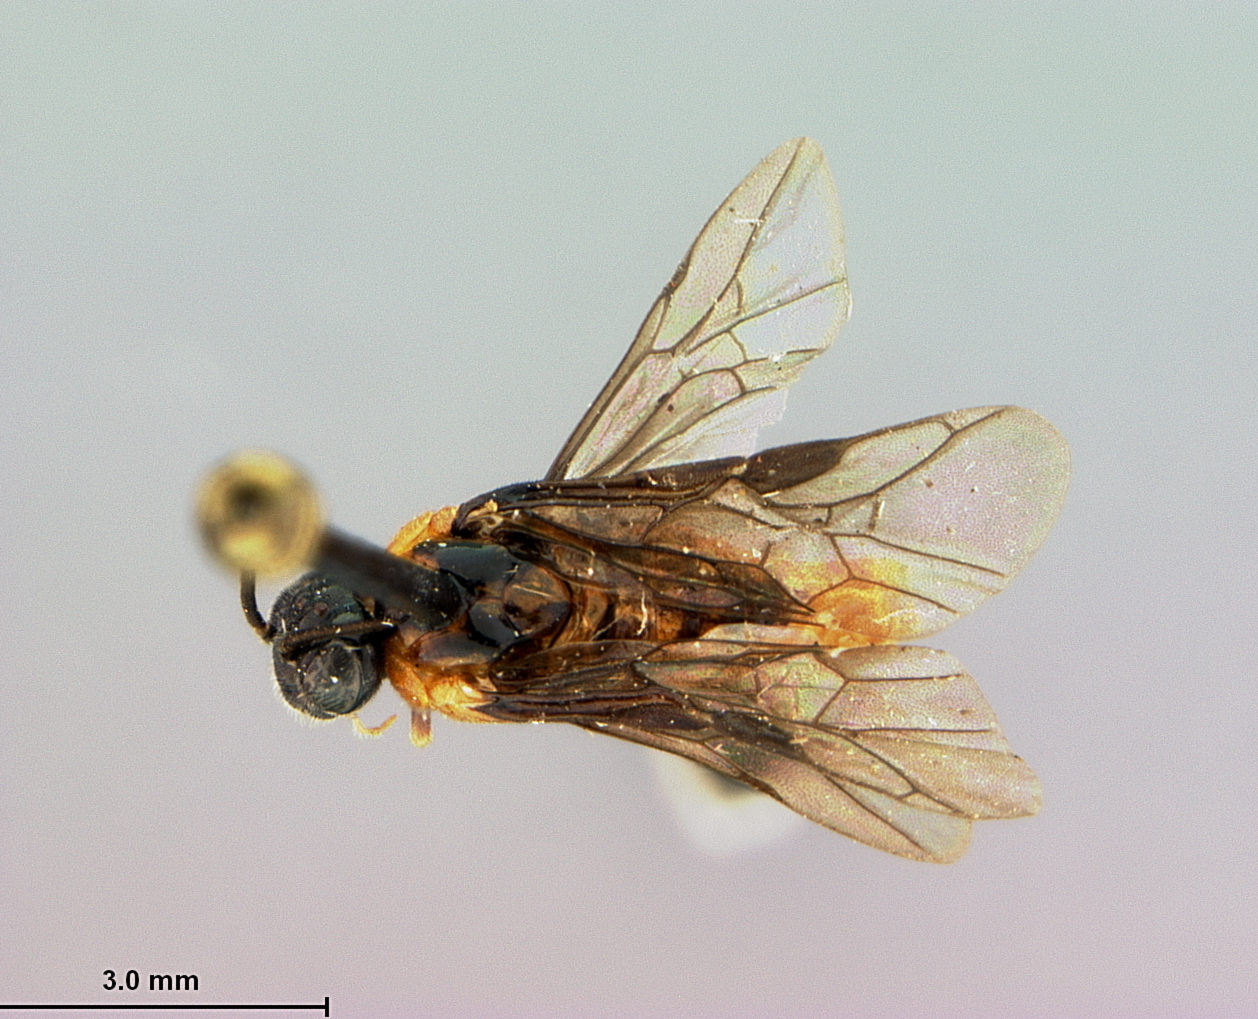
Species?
Ptenus jocus
